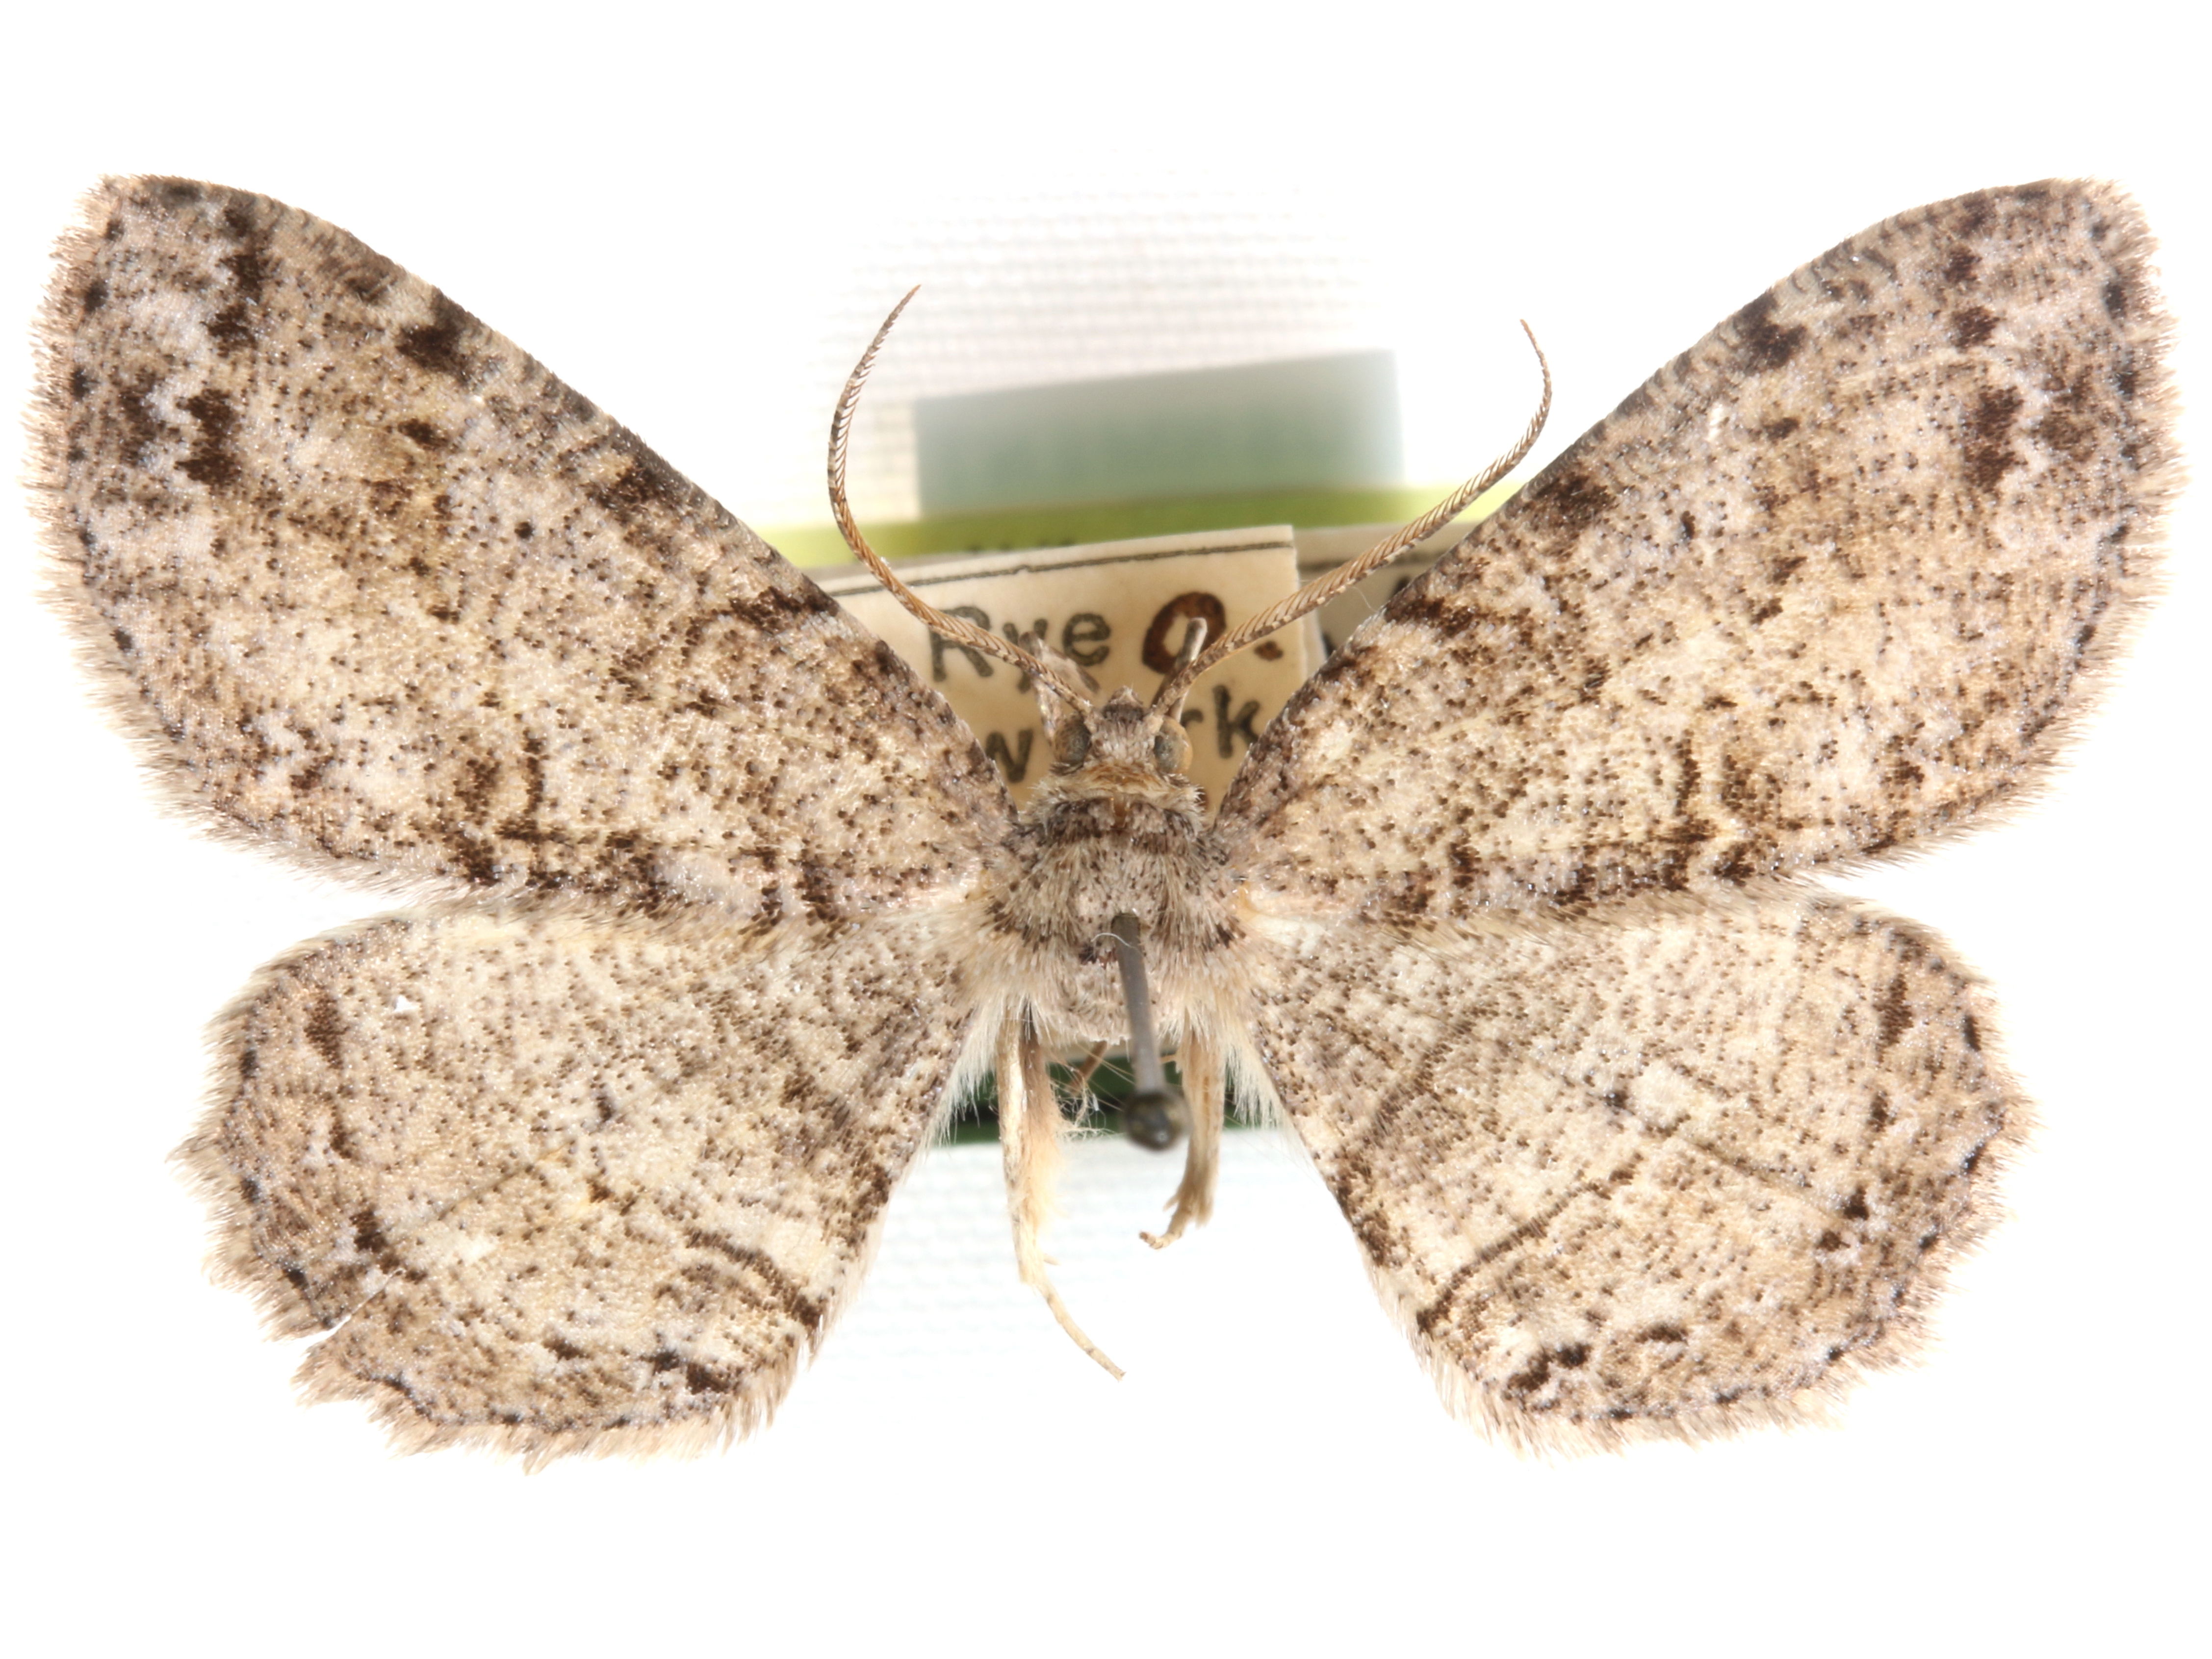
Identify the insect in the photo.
Melanolophia canadaria
